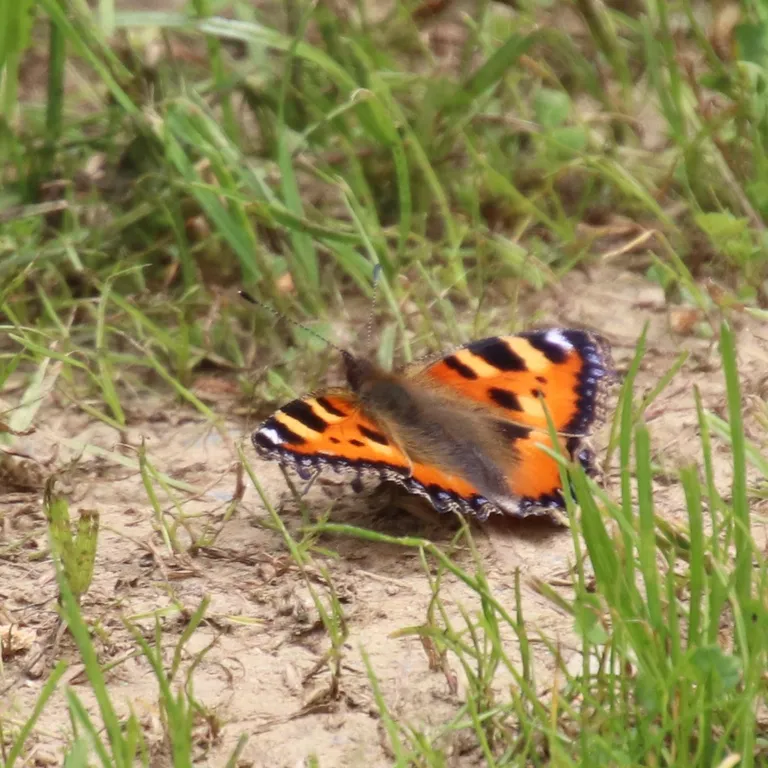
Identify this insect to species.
Aglais urticae
